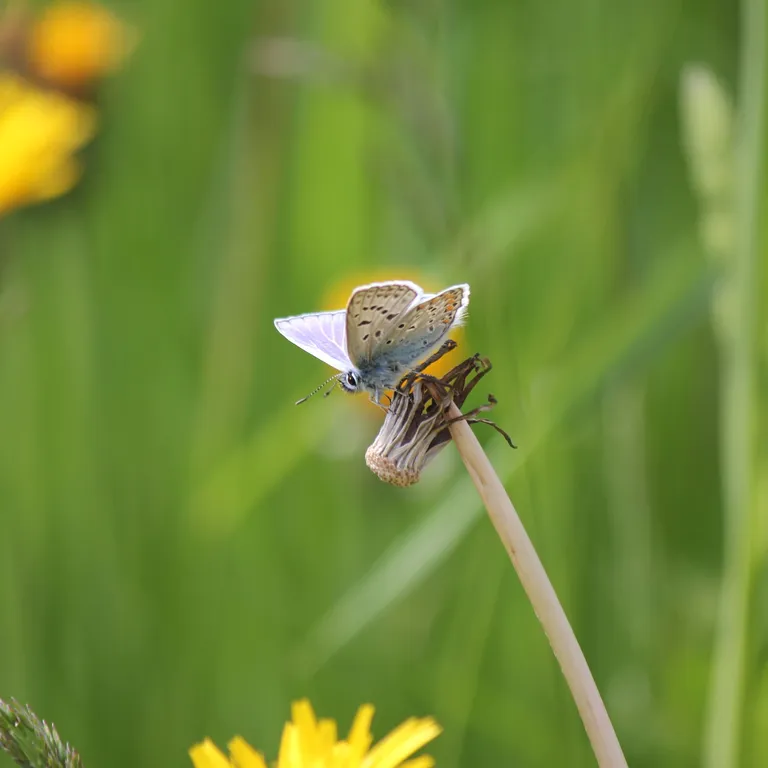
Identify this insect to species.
Polyommatus icarus
